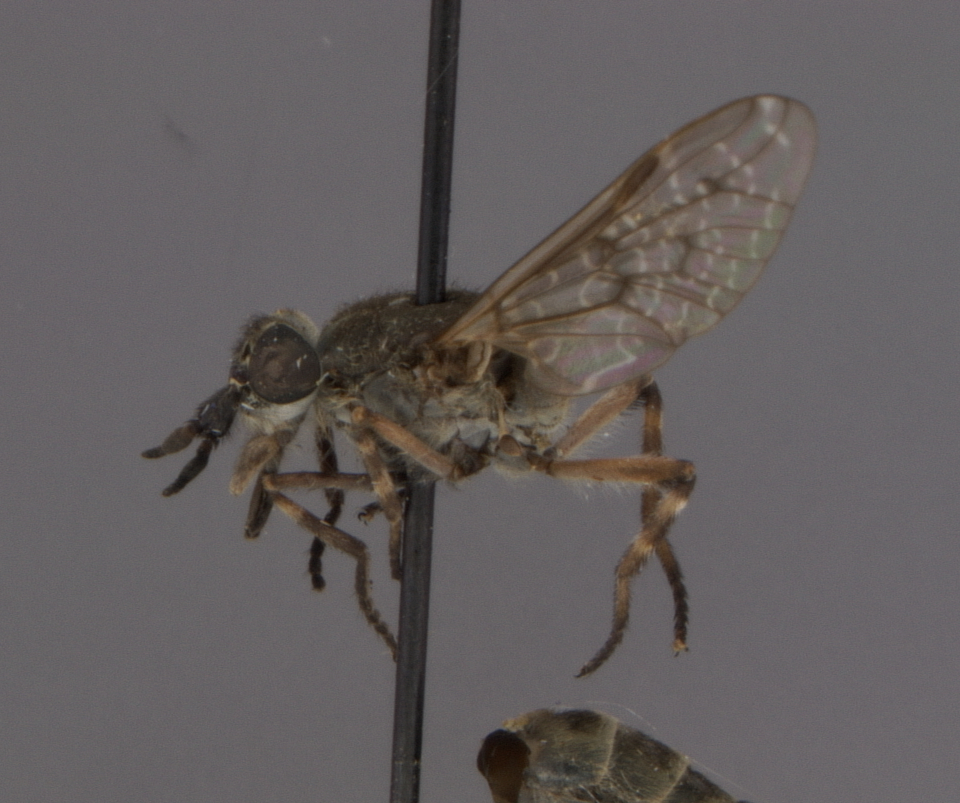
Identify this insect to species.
Haematopota gregoryi
